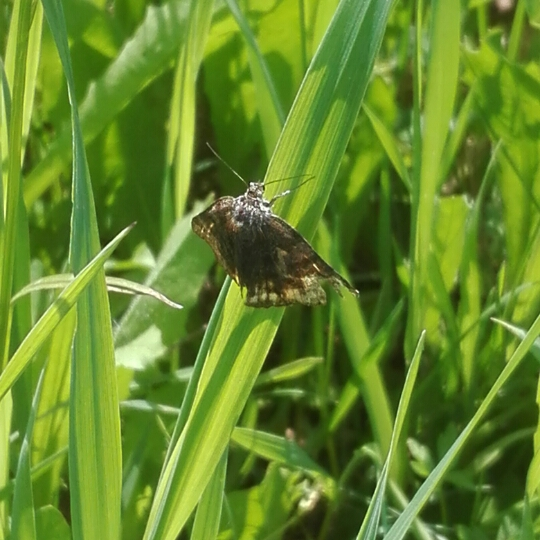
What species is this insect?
Euclidia glyphica
